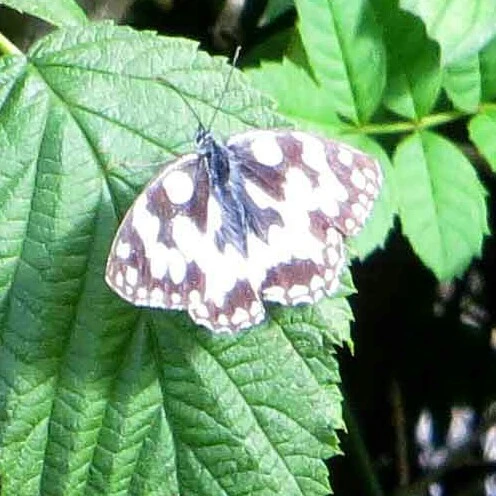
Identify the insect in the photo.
Melanargia galathea
